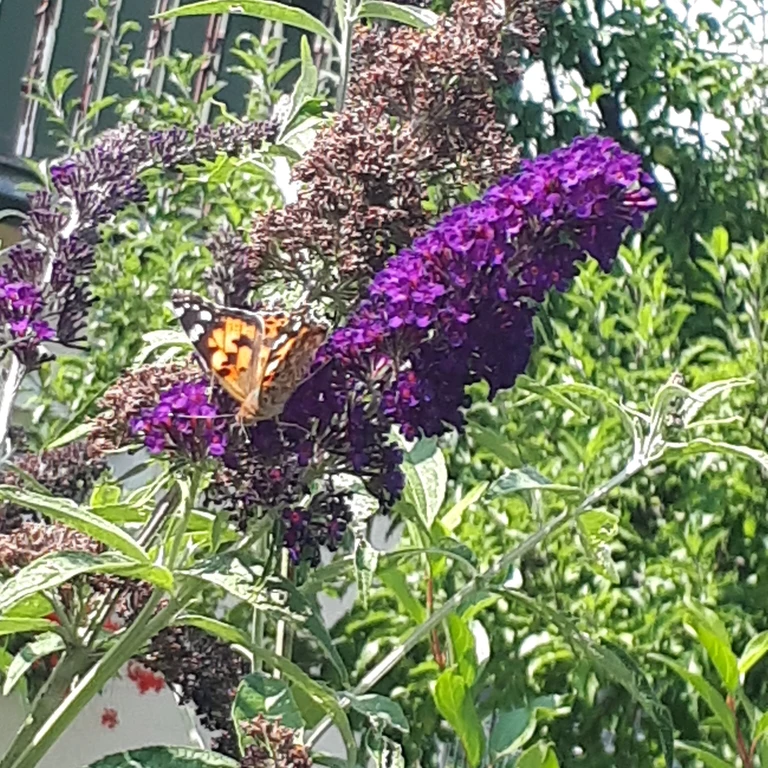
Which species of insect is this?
Vanessa cardui
